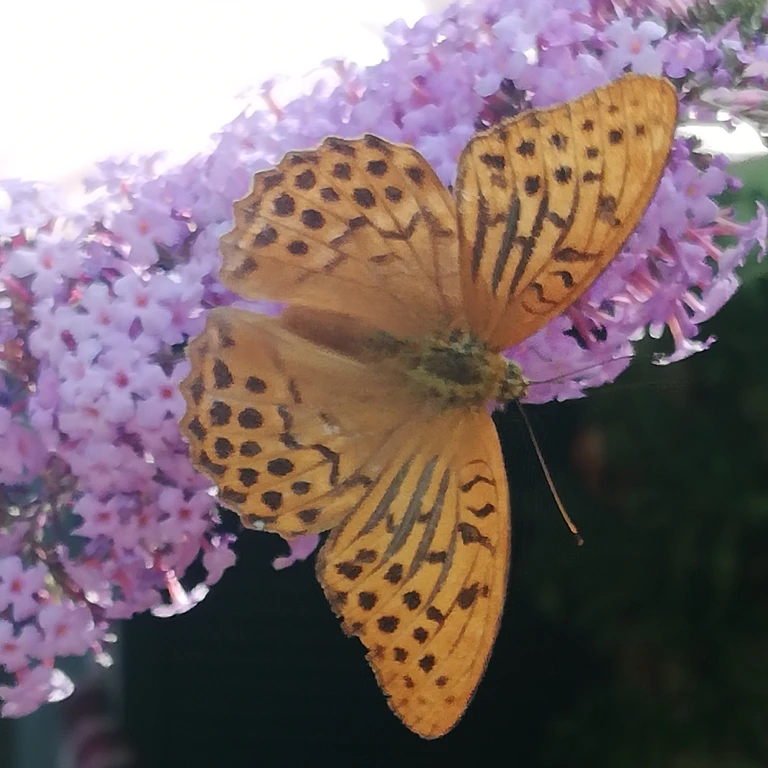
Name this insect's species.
Argynnis paphia
